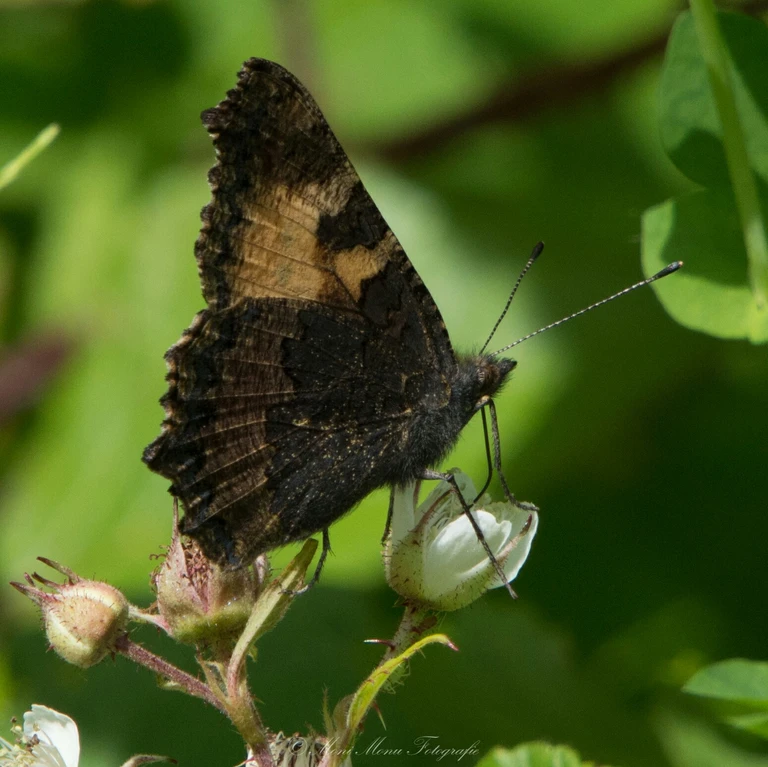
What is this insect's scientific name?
Aglais urticae
